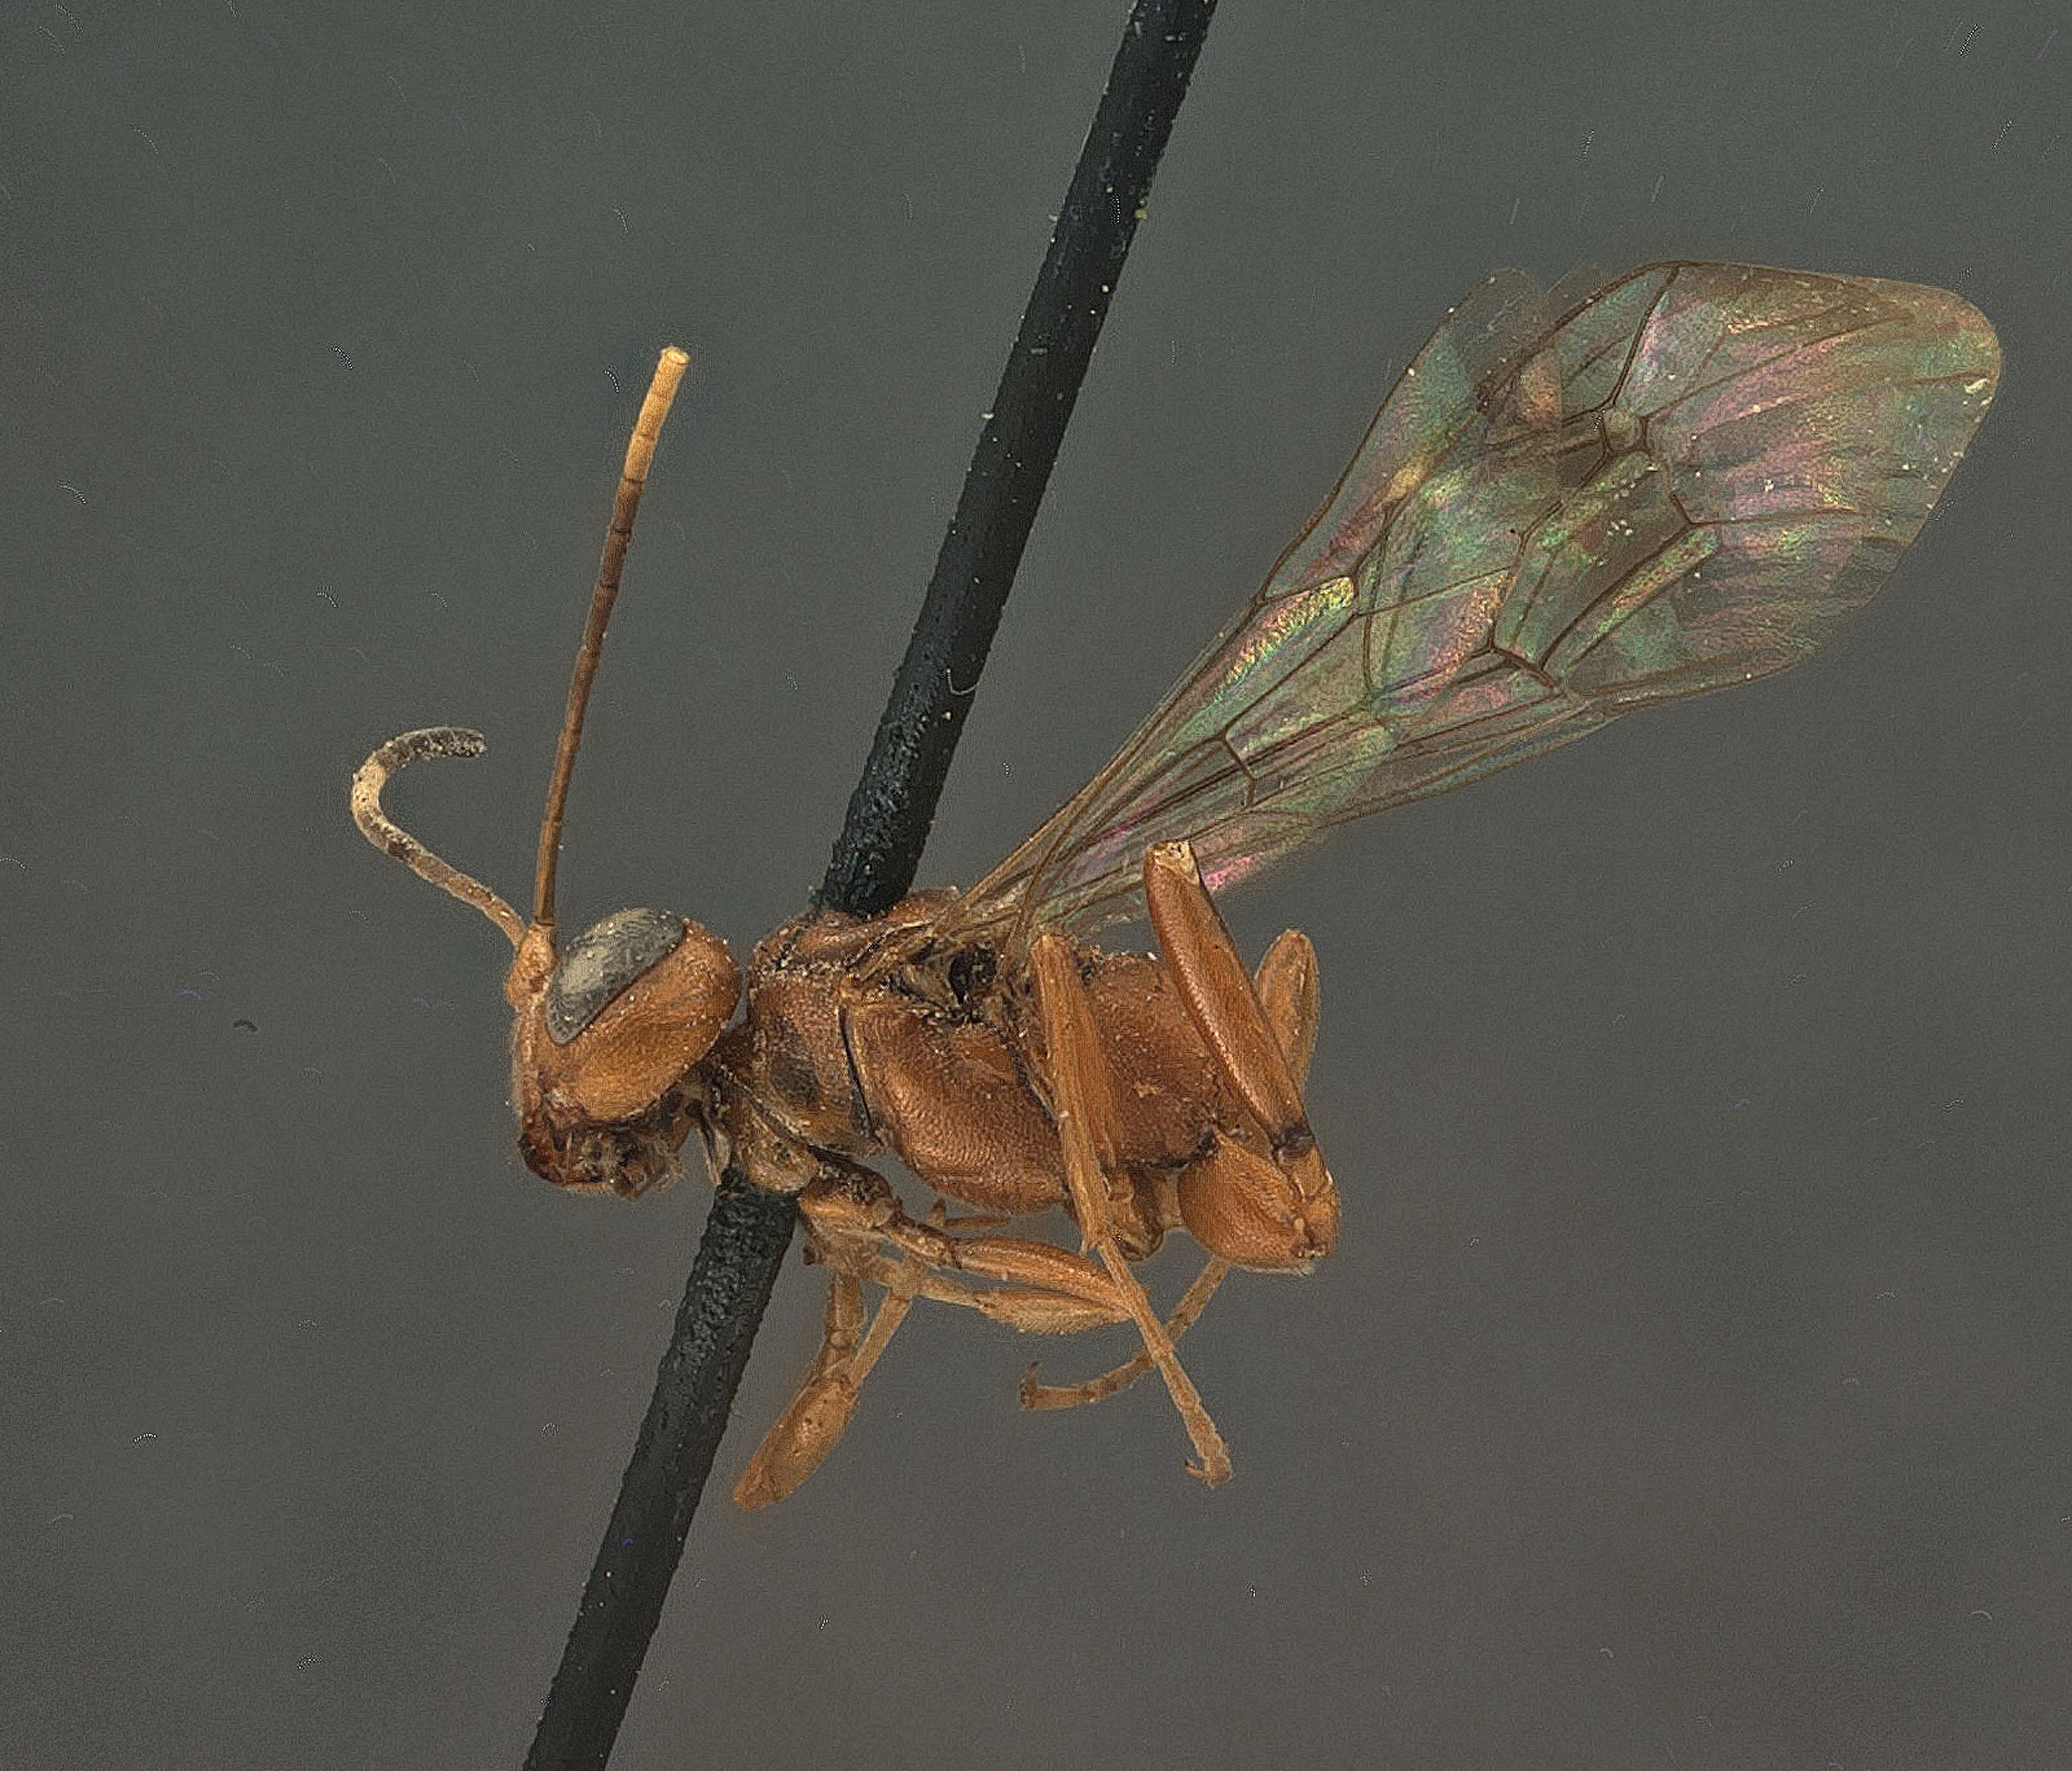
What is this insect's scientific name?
Cryptoideus rufus
